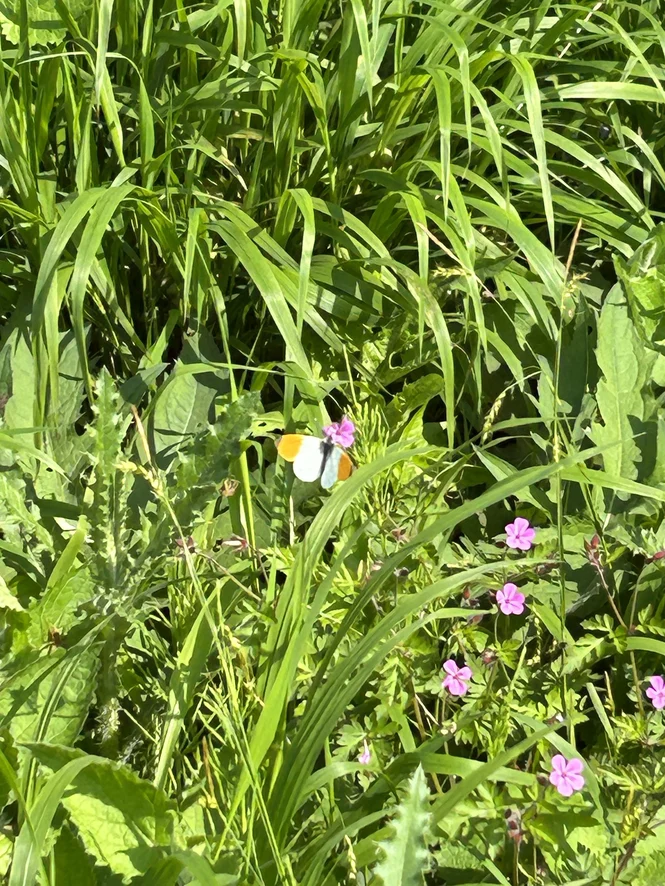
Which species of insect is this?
Anthocharis cardamines
